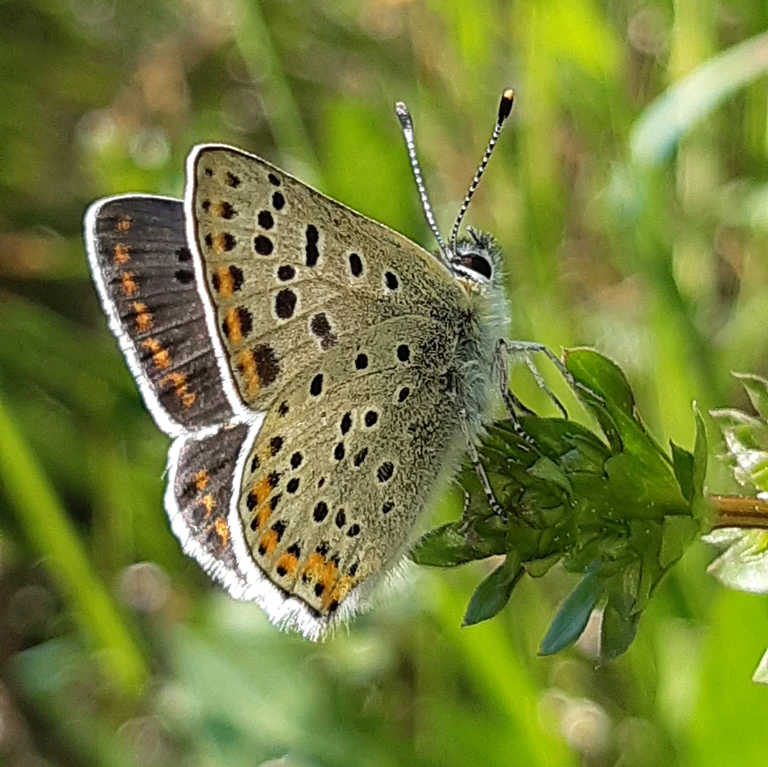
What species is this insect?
Lycaena tityrus (also Loweia tityrus)
